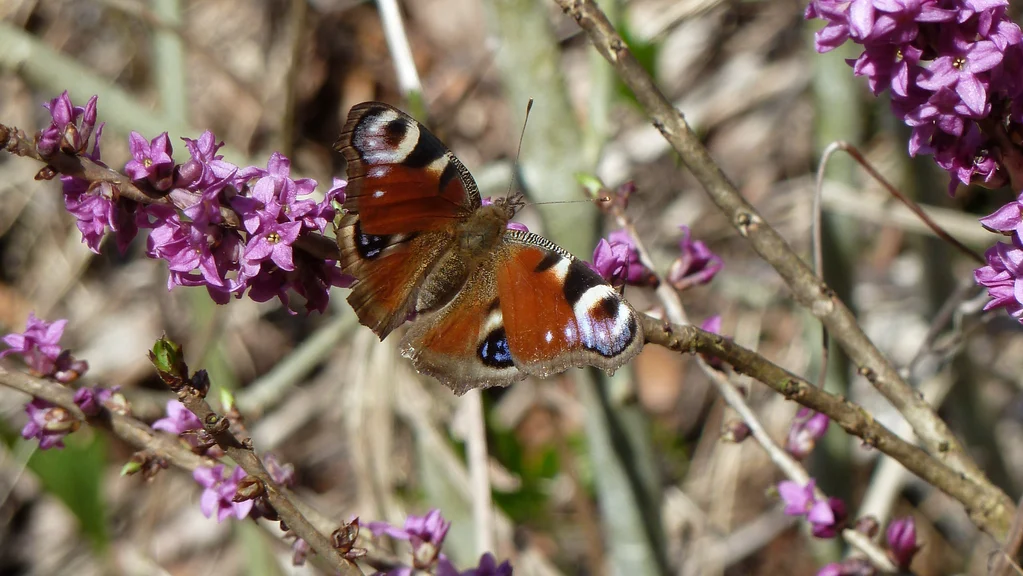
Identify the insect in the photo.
Aglais io
